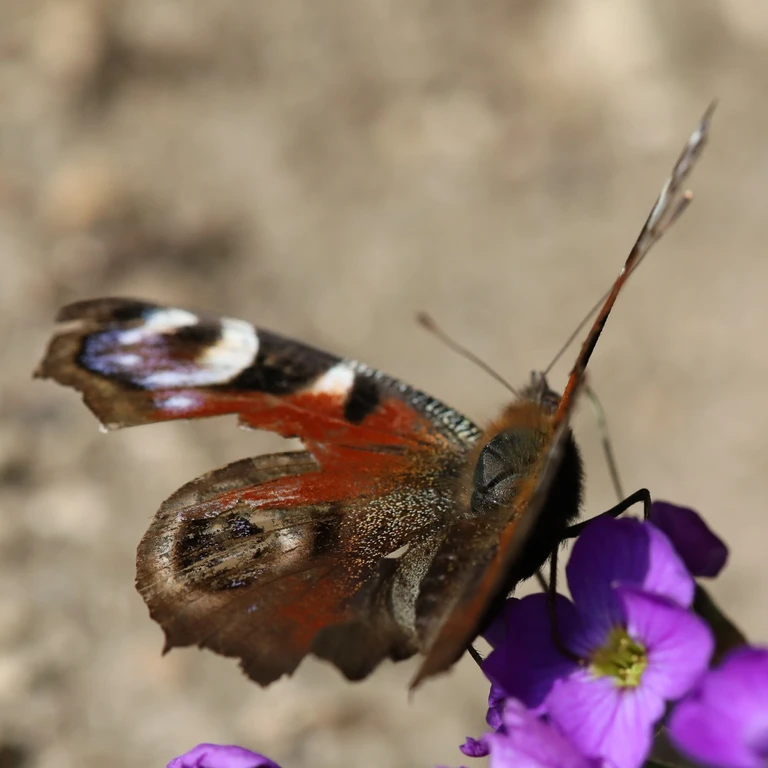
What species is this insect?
Aglais io
